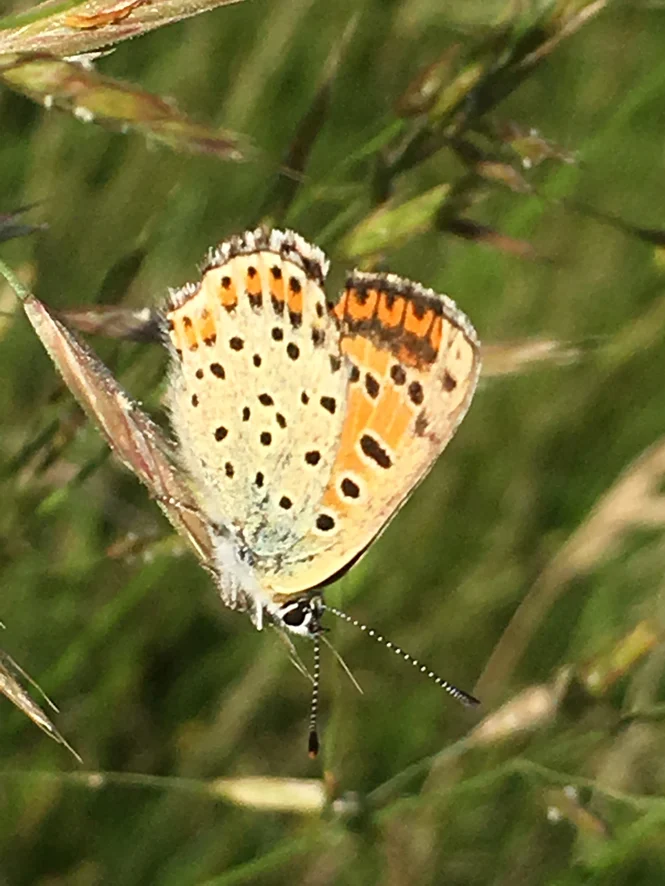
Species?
Lycaena tityrus (also Loweia tityrus)
